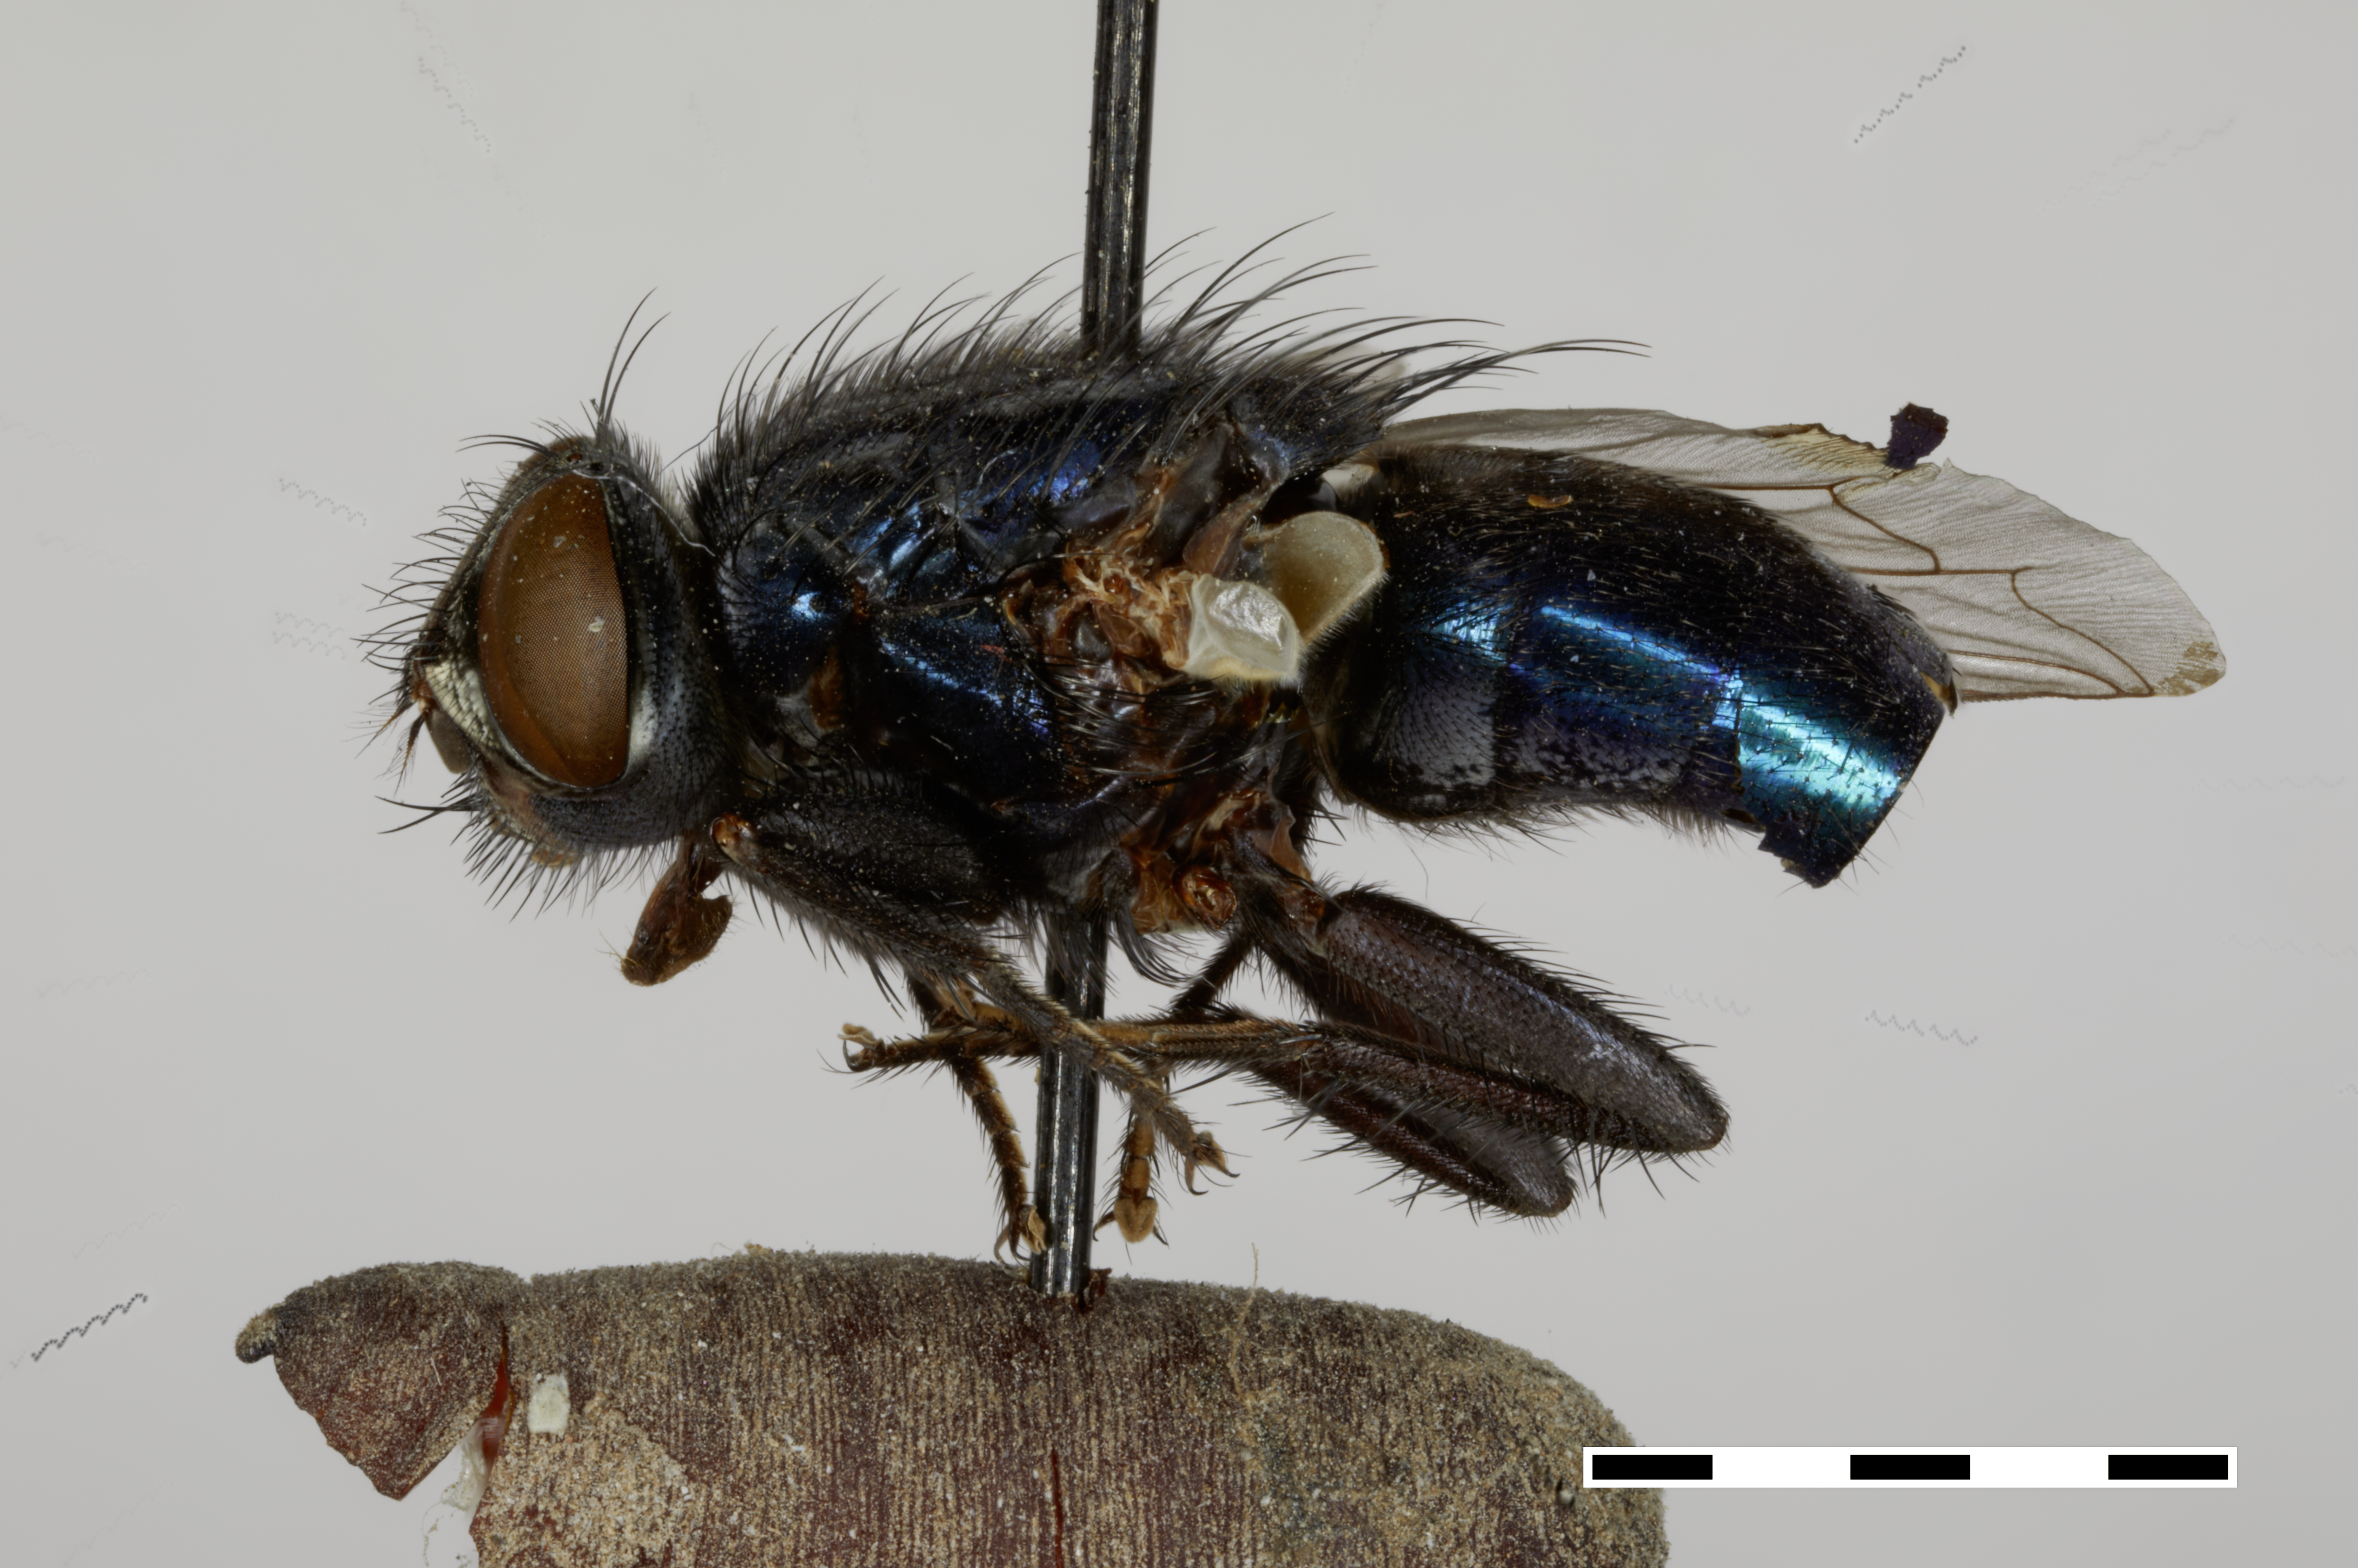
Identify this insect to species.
Protocalliphora avium
